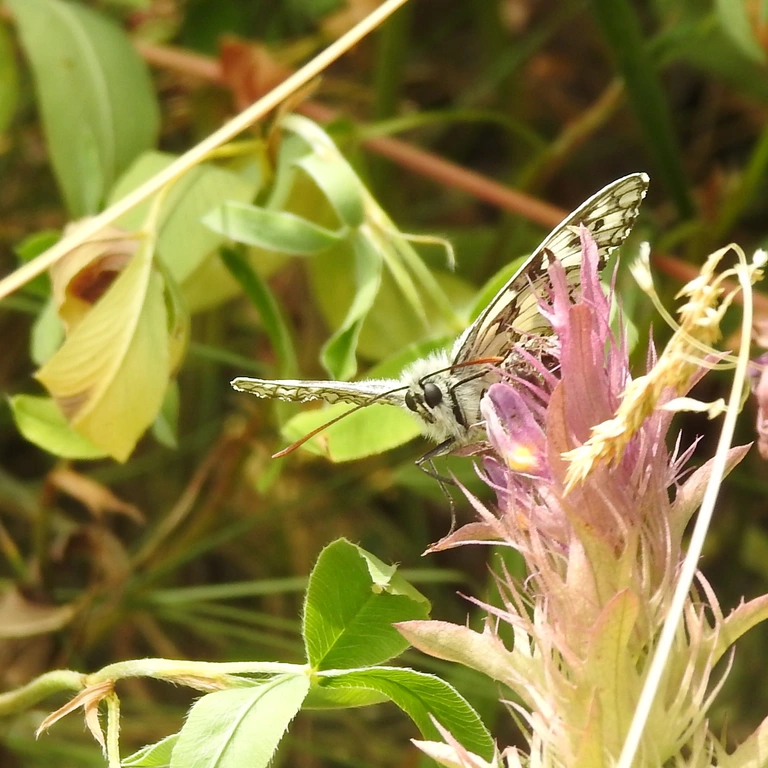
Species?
Melanargia galathea
